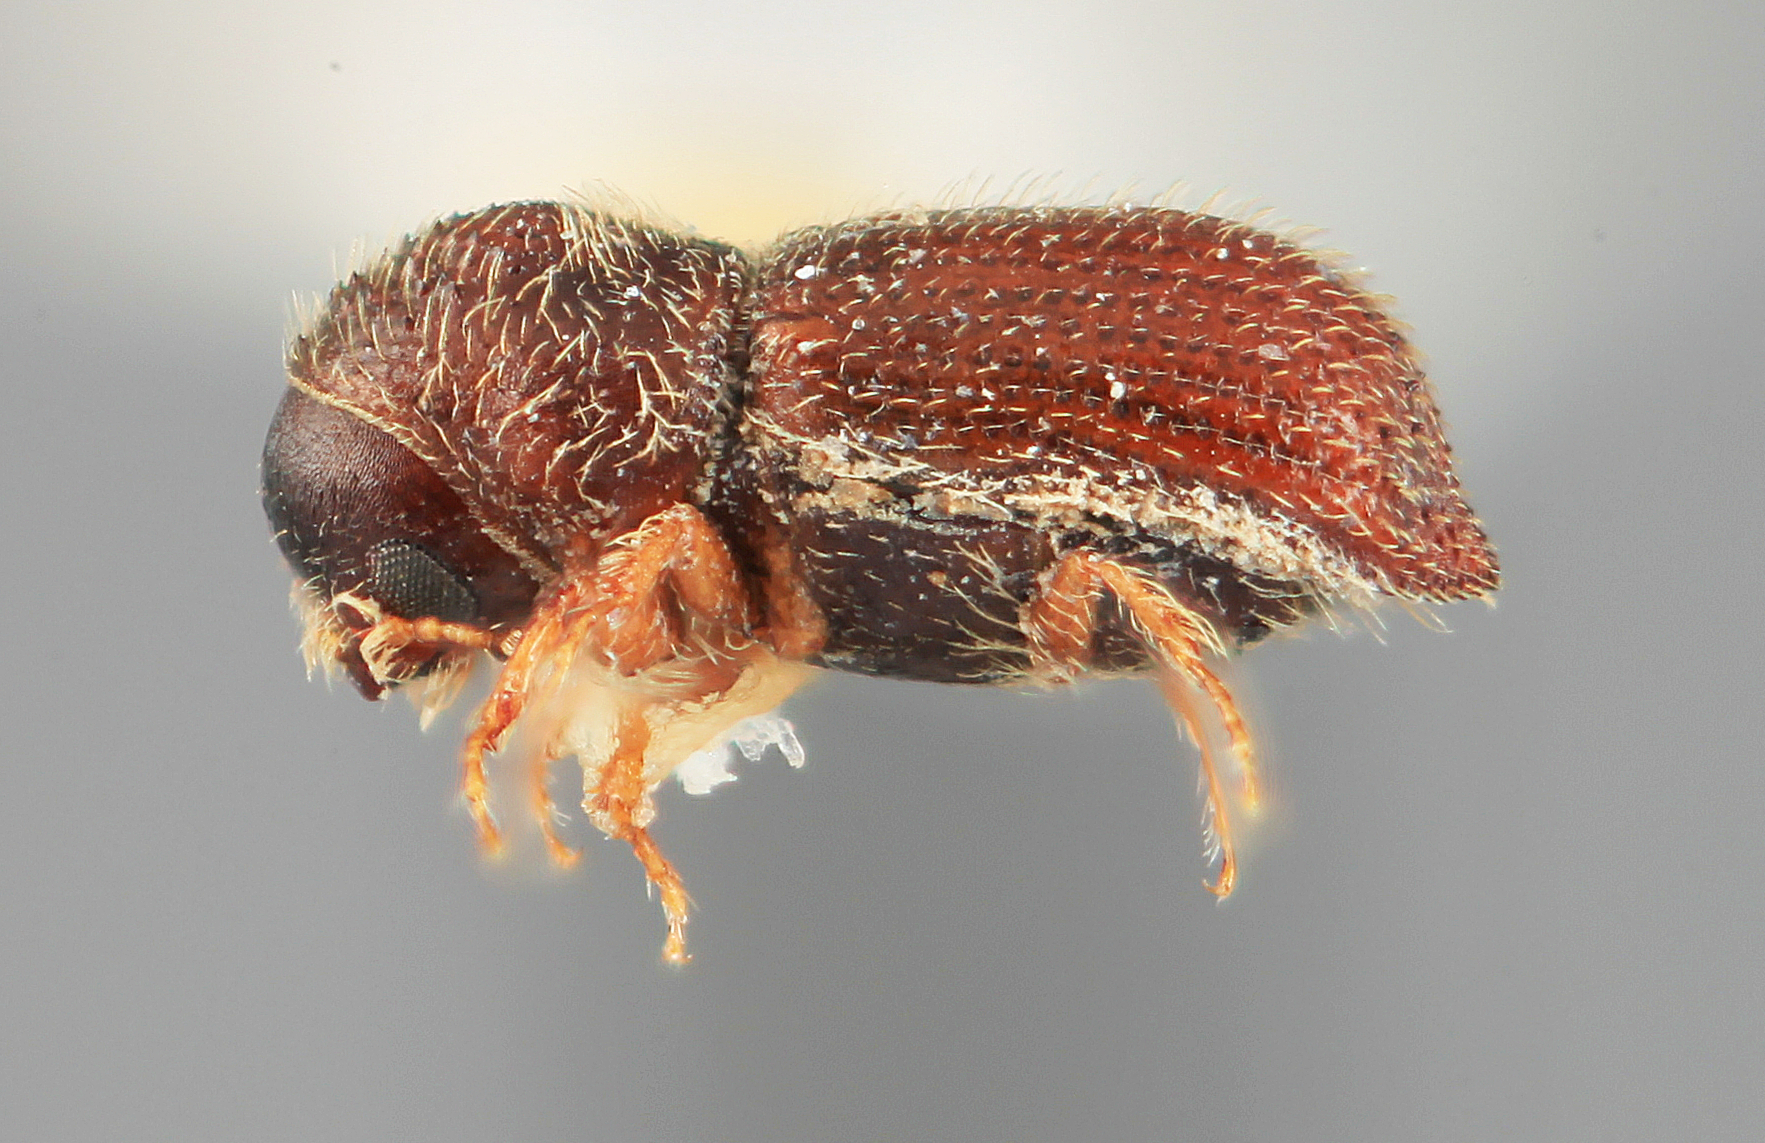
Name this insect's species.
Phloeocleptus plagiatus
